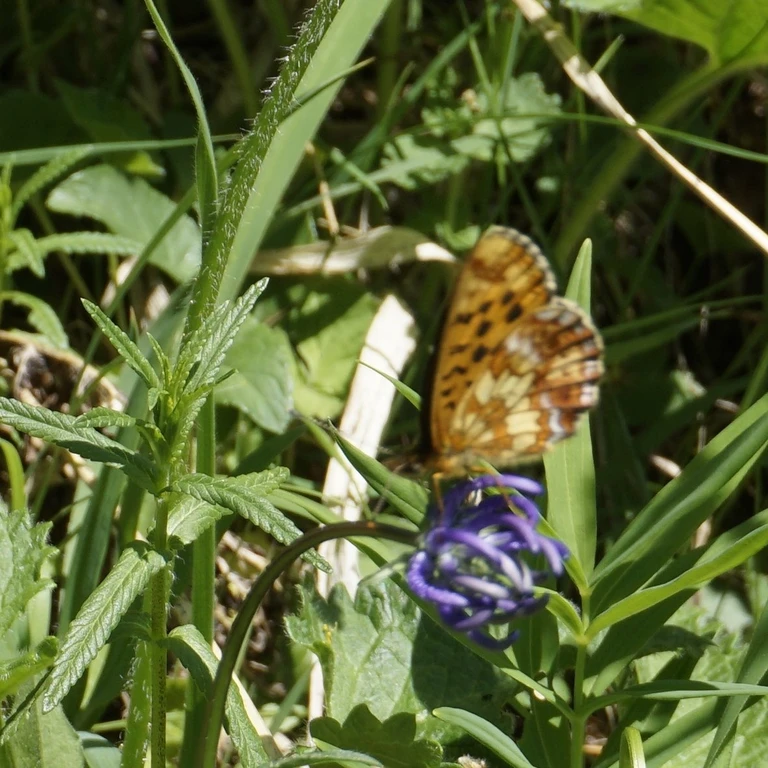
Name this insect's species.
Boloria thore
